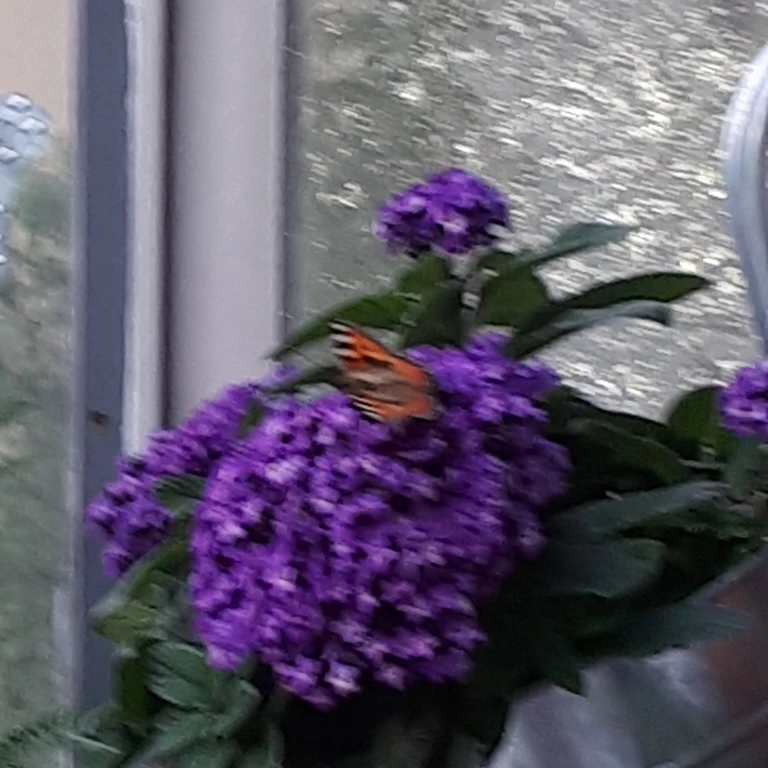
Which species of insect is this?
Aglais urticae
